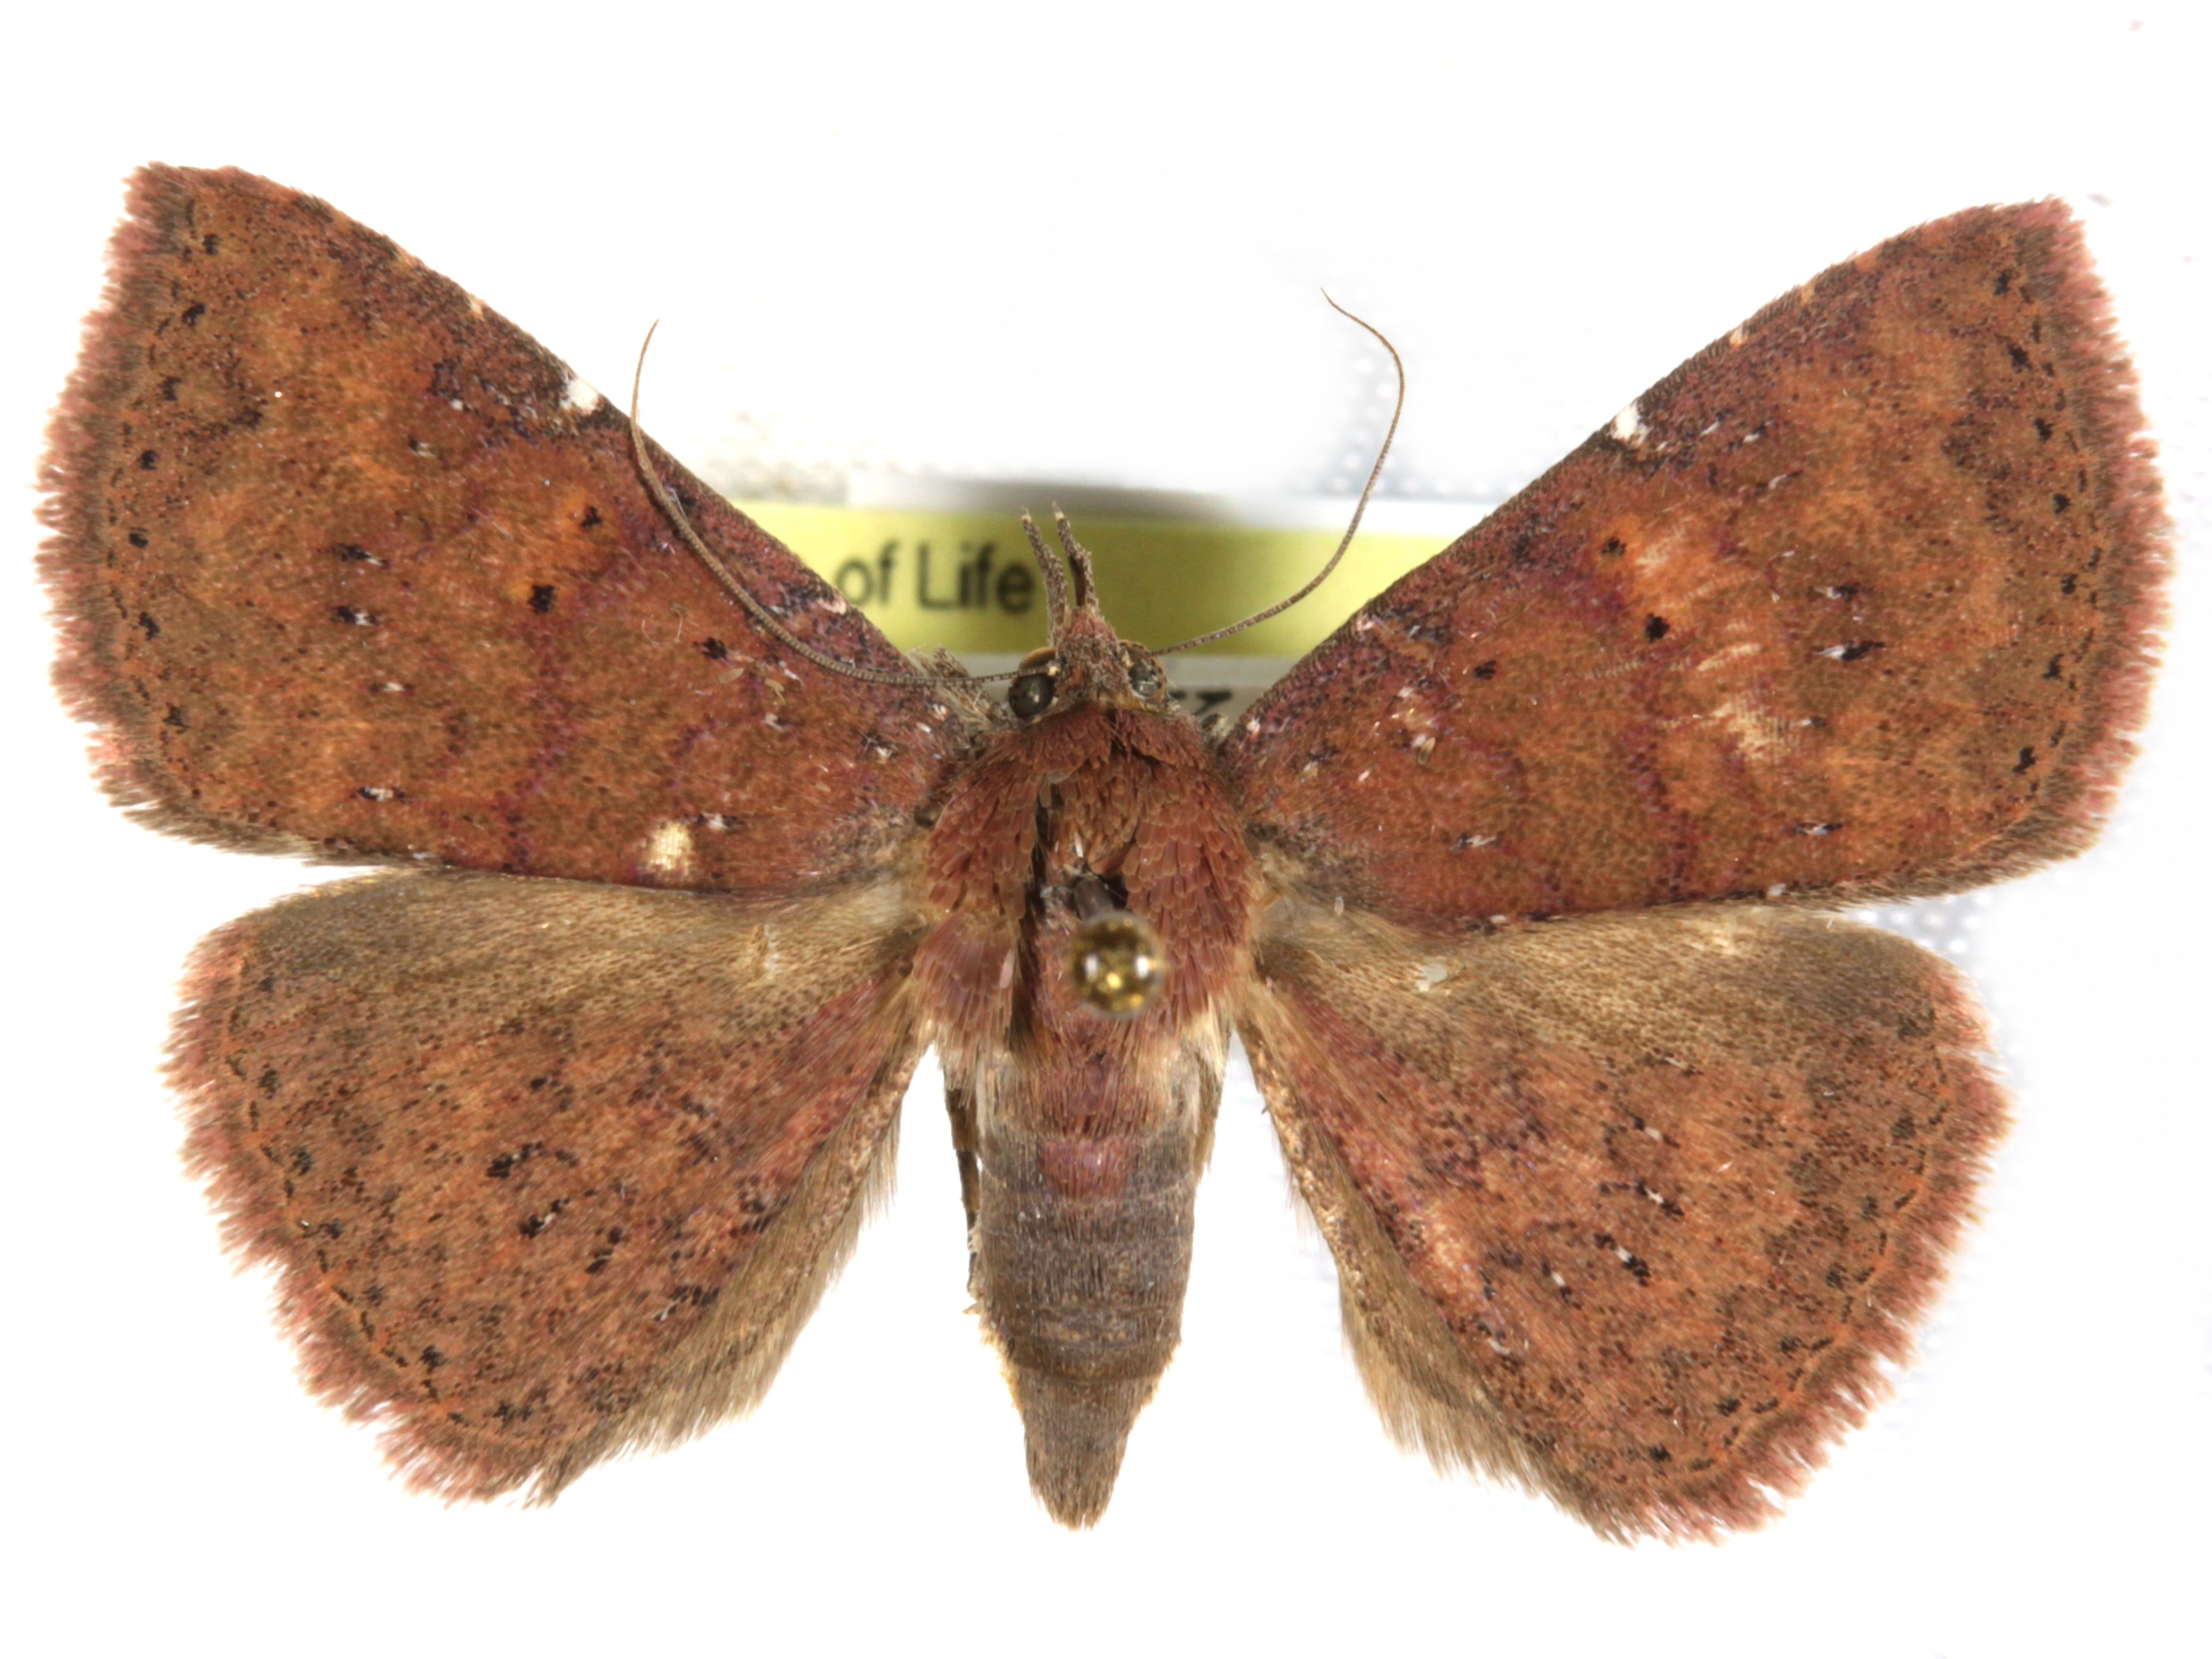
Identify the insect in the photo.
Saroba phoenicias
